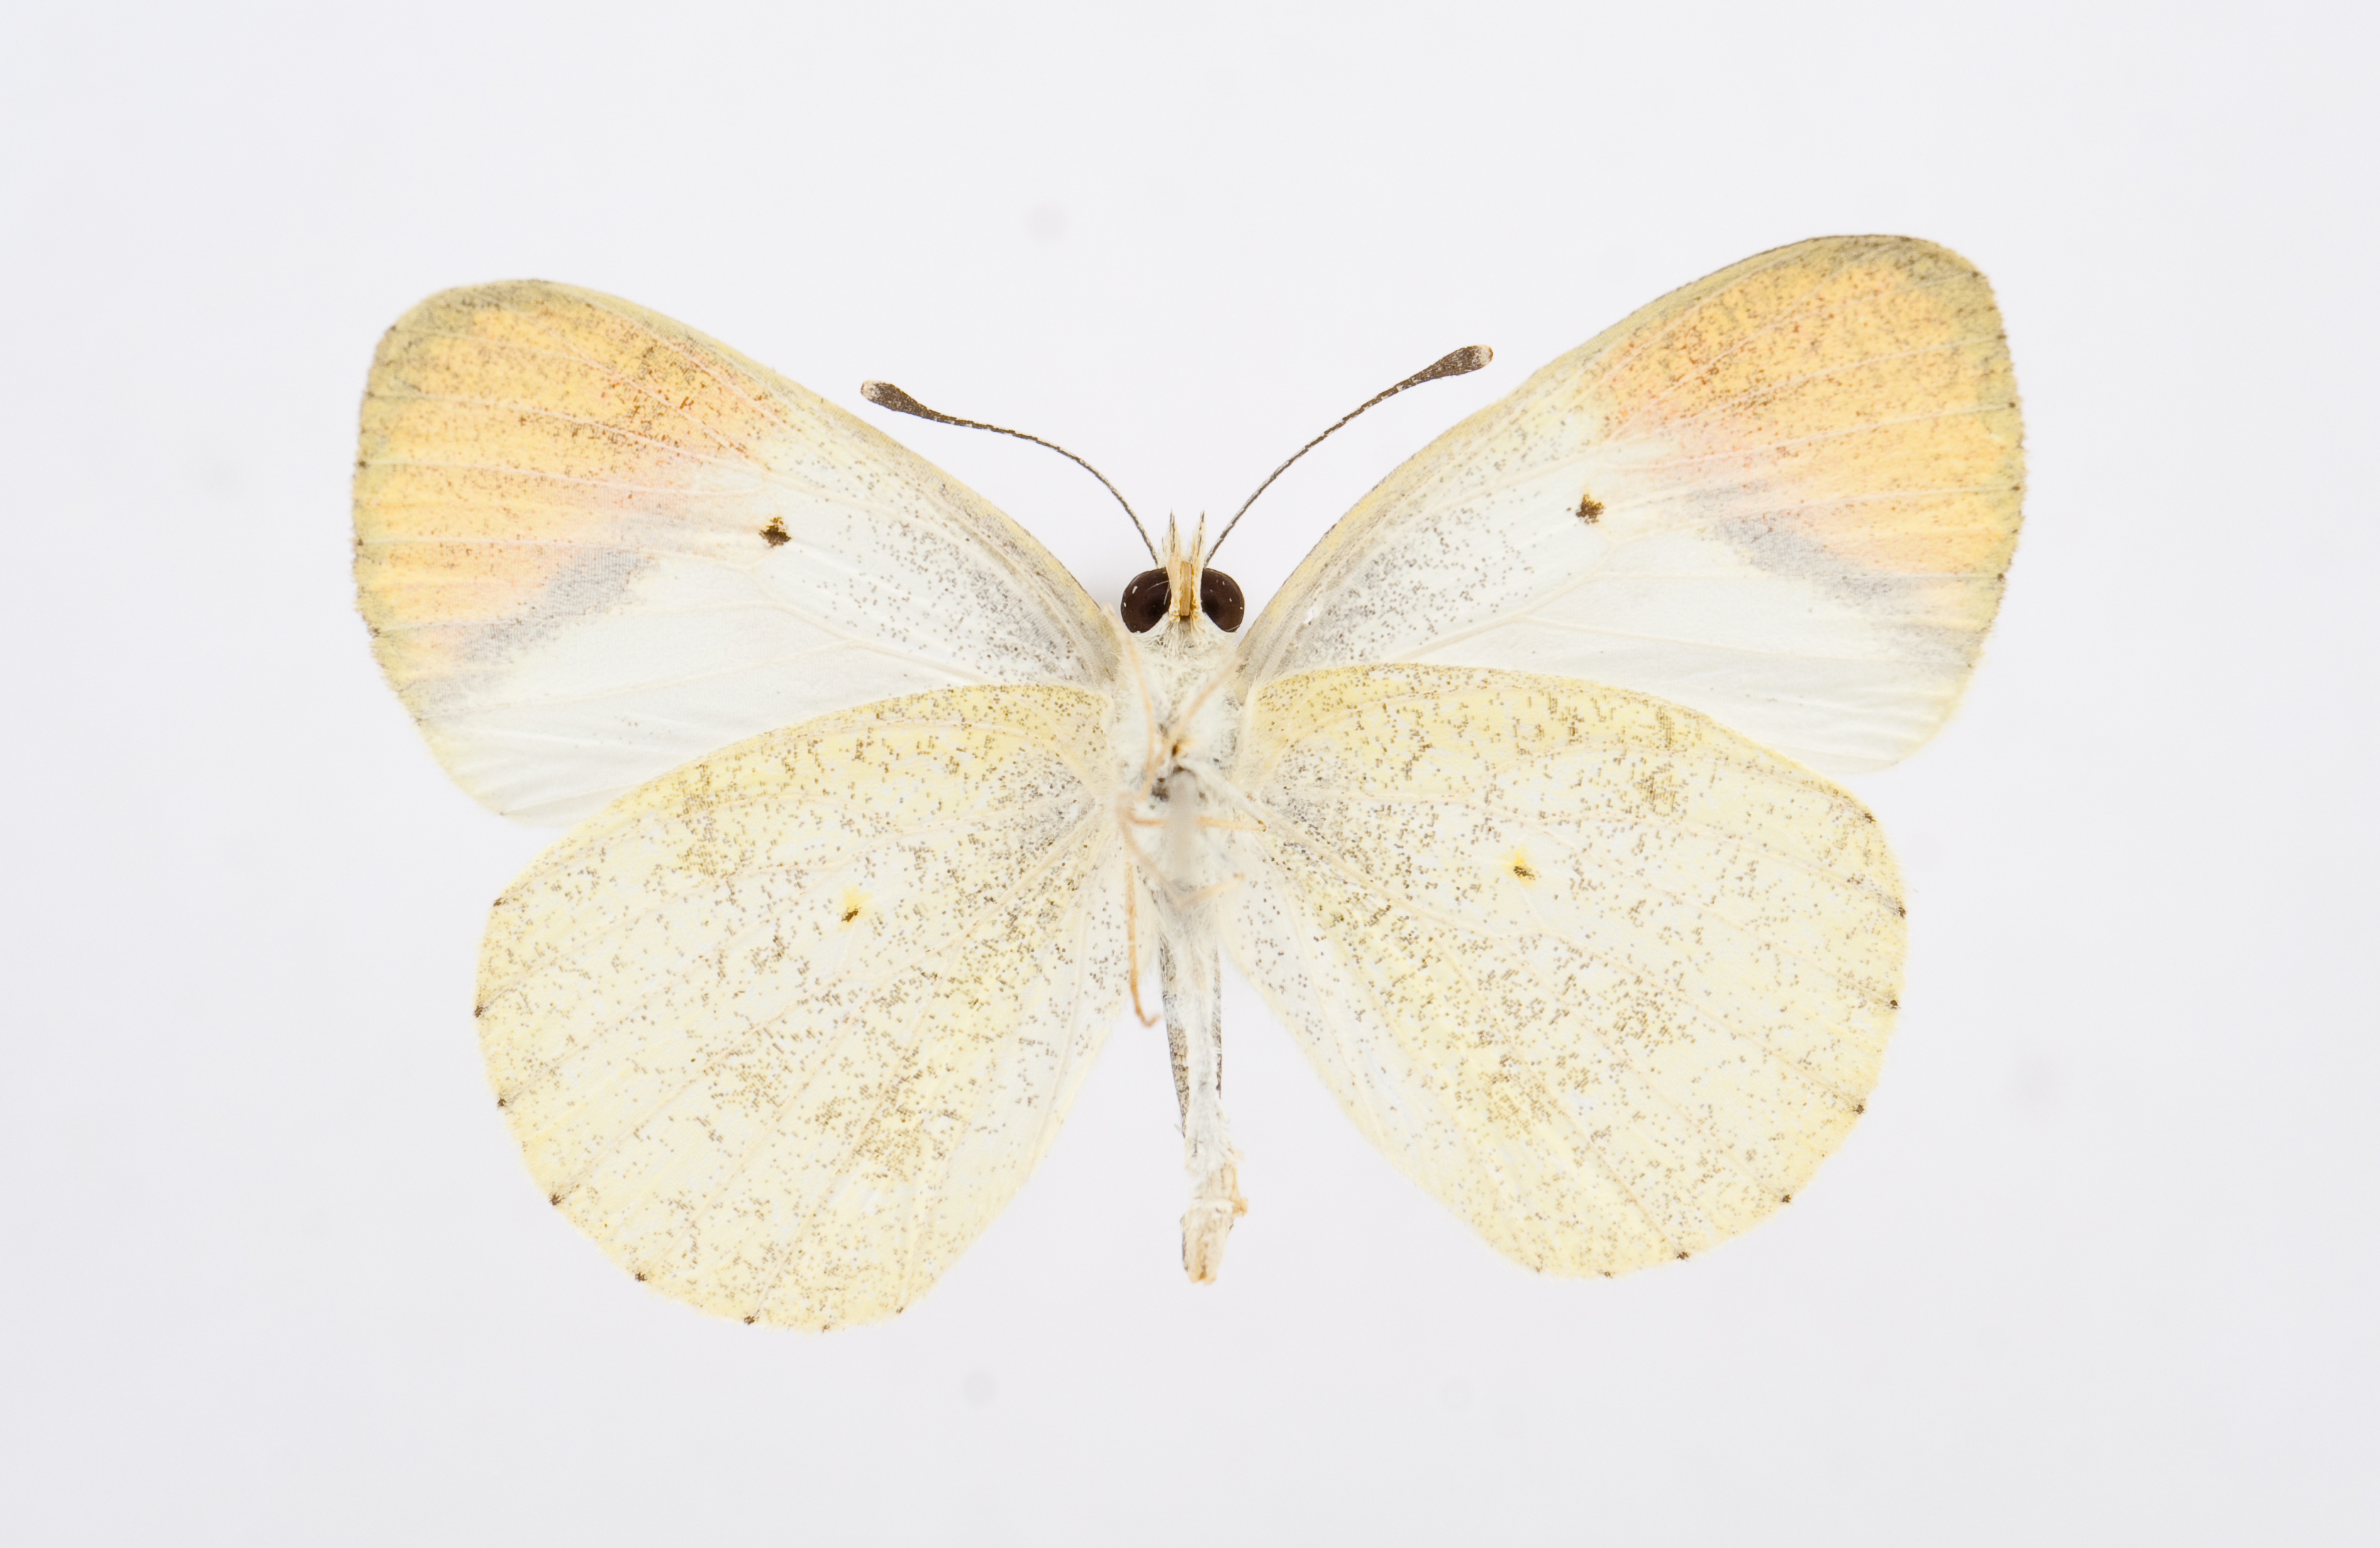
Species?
Colotis evanthides
